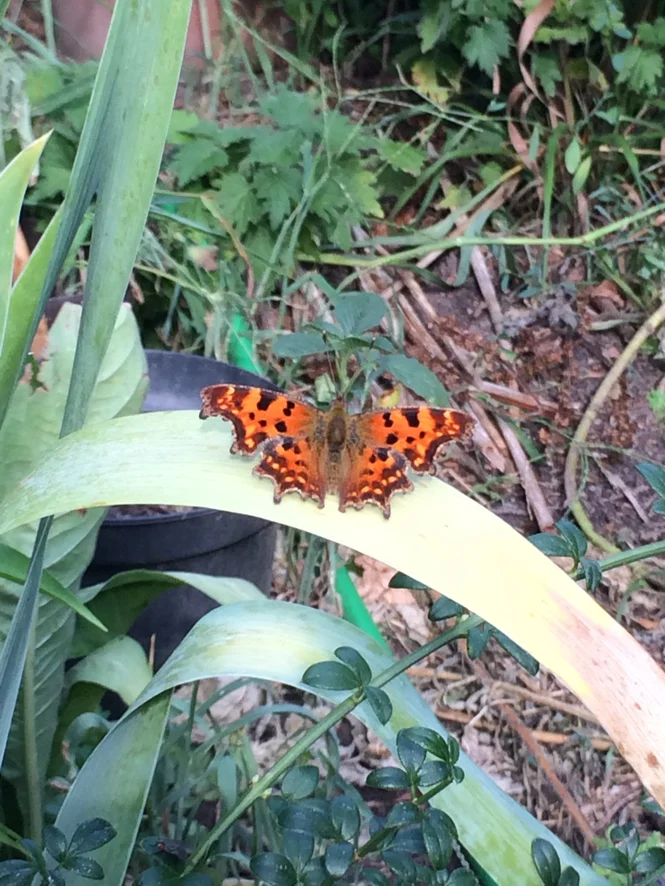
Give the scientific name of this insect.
Polygonia c-album
